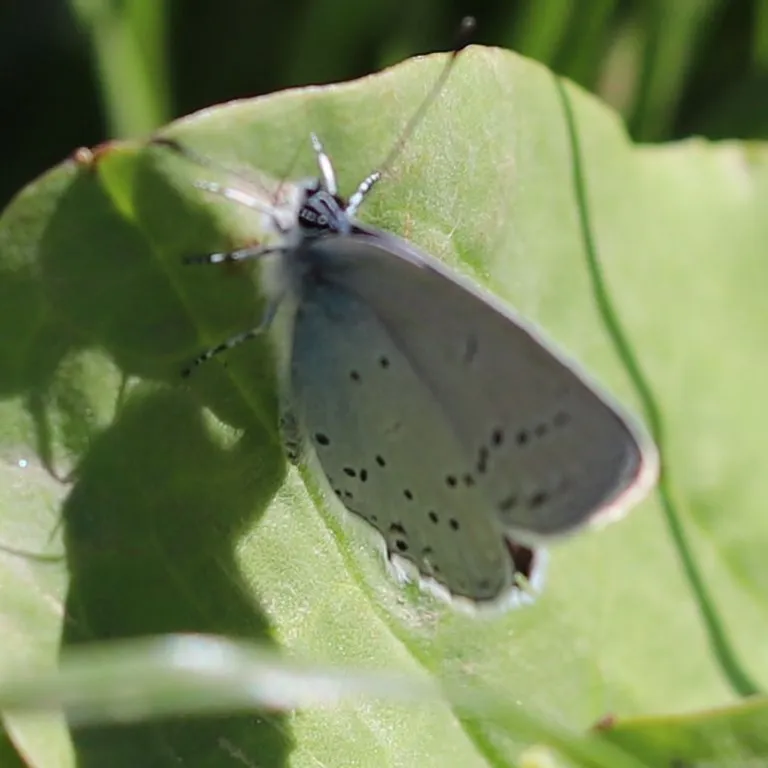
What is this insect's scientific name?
Cupido decolorata (also Elkalyce decolorata)
